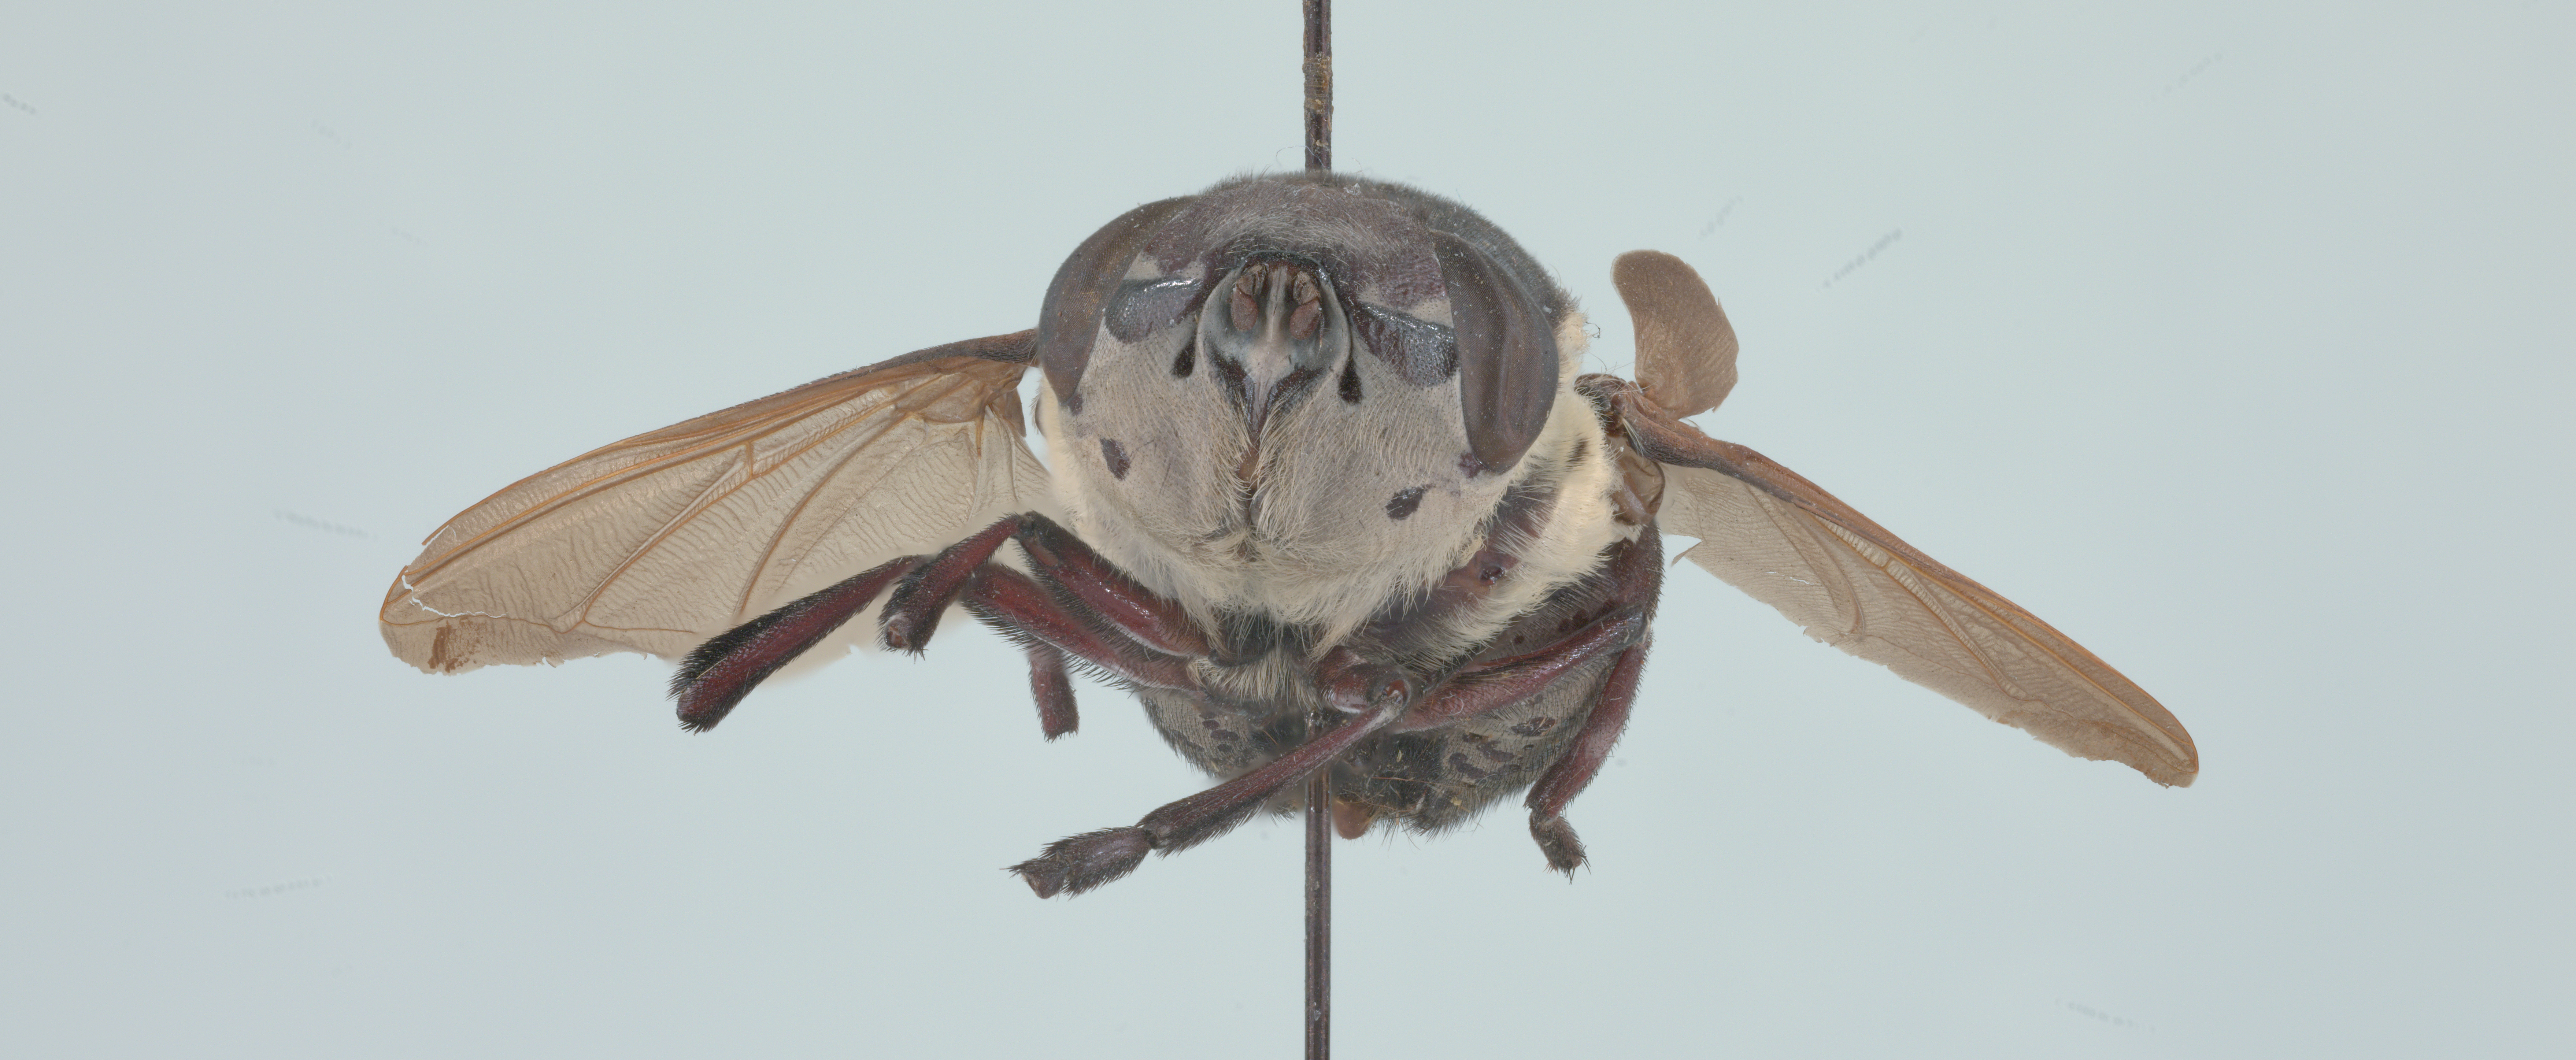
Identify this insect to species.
Cuterebra lepusculi
